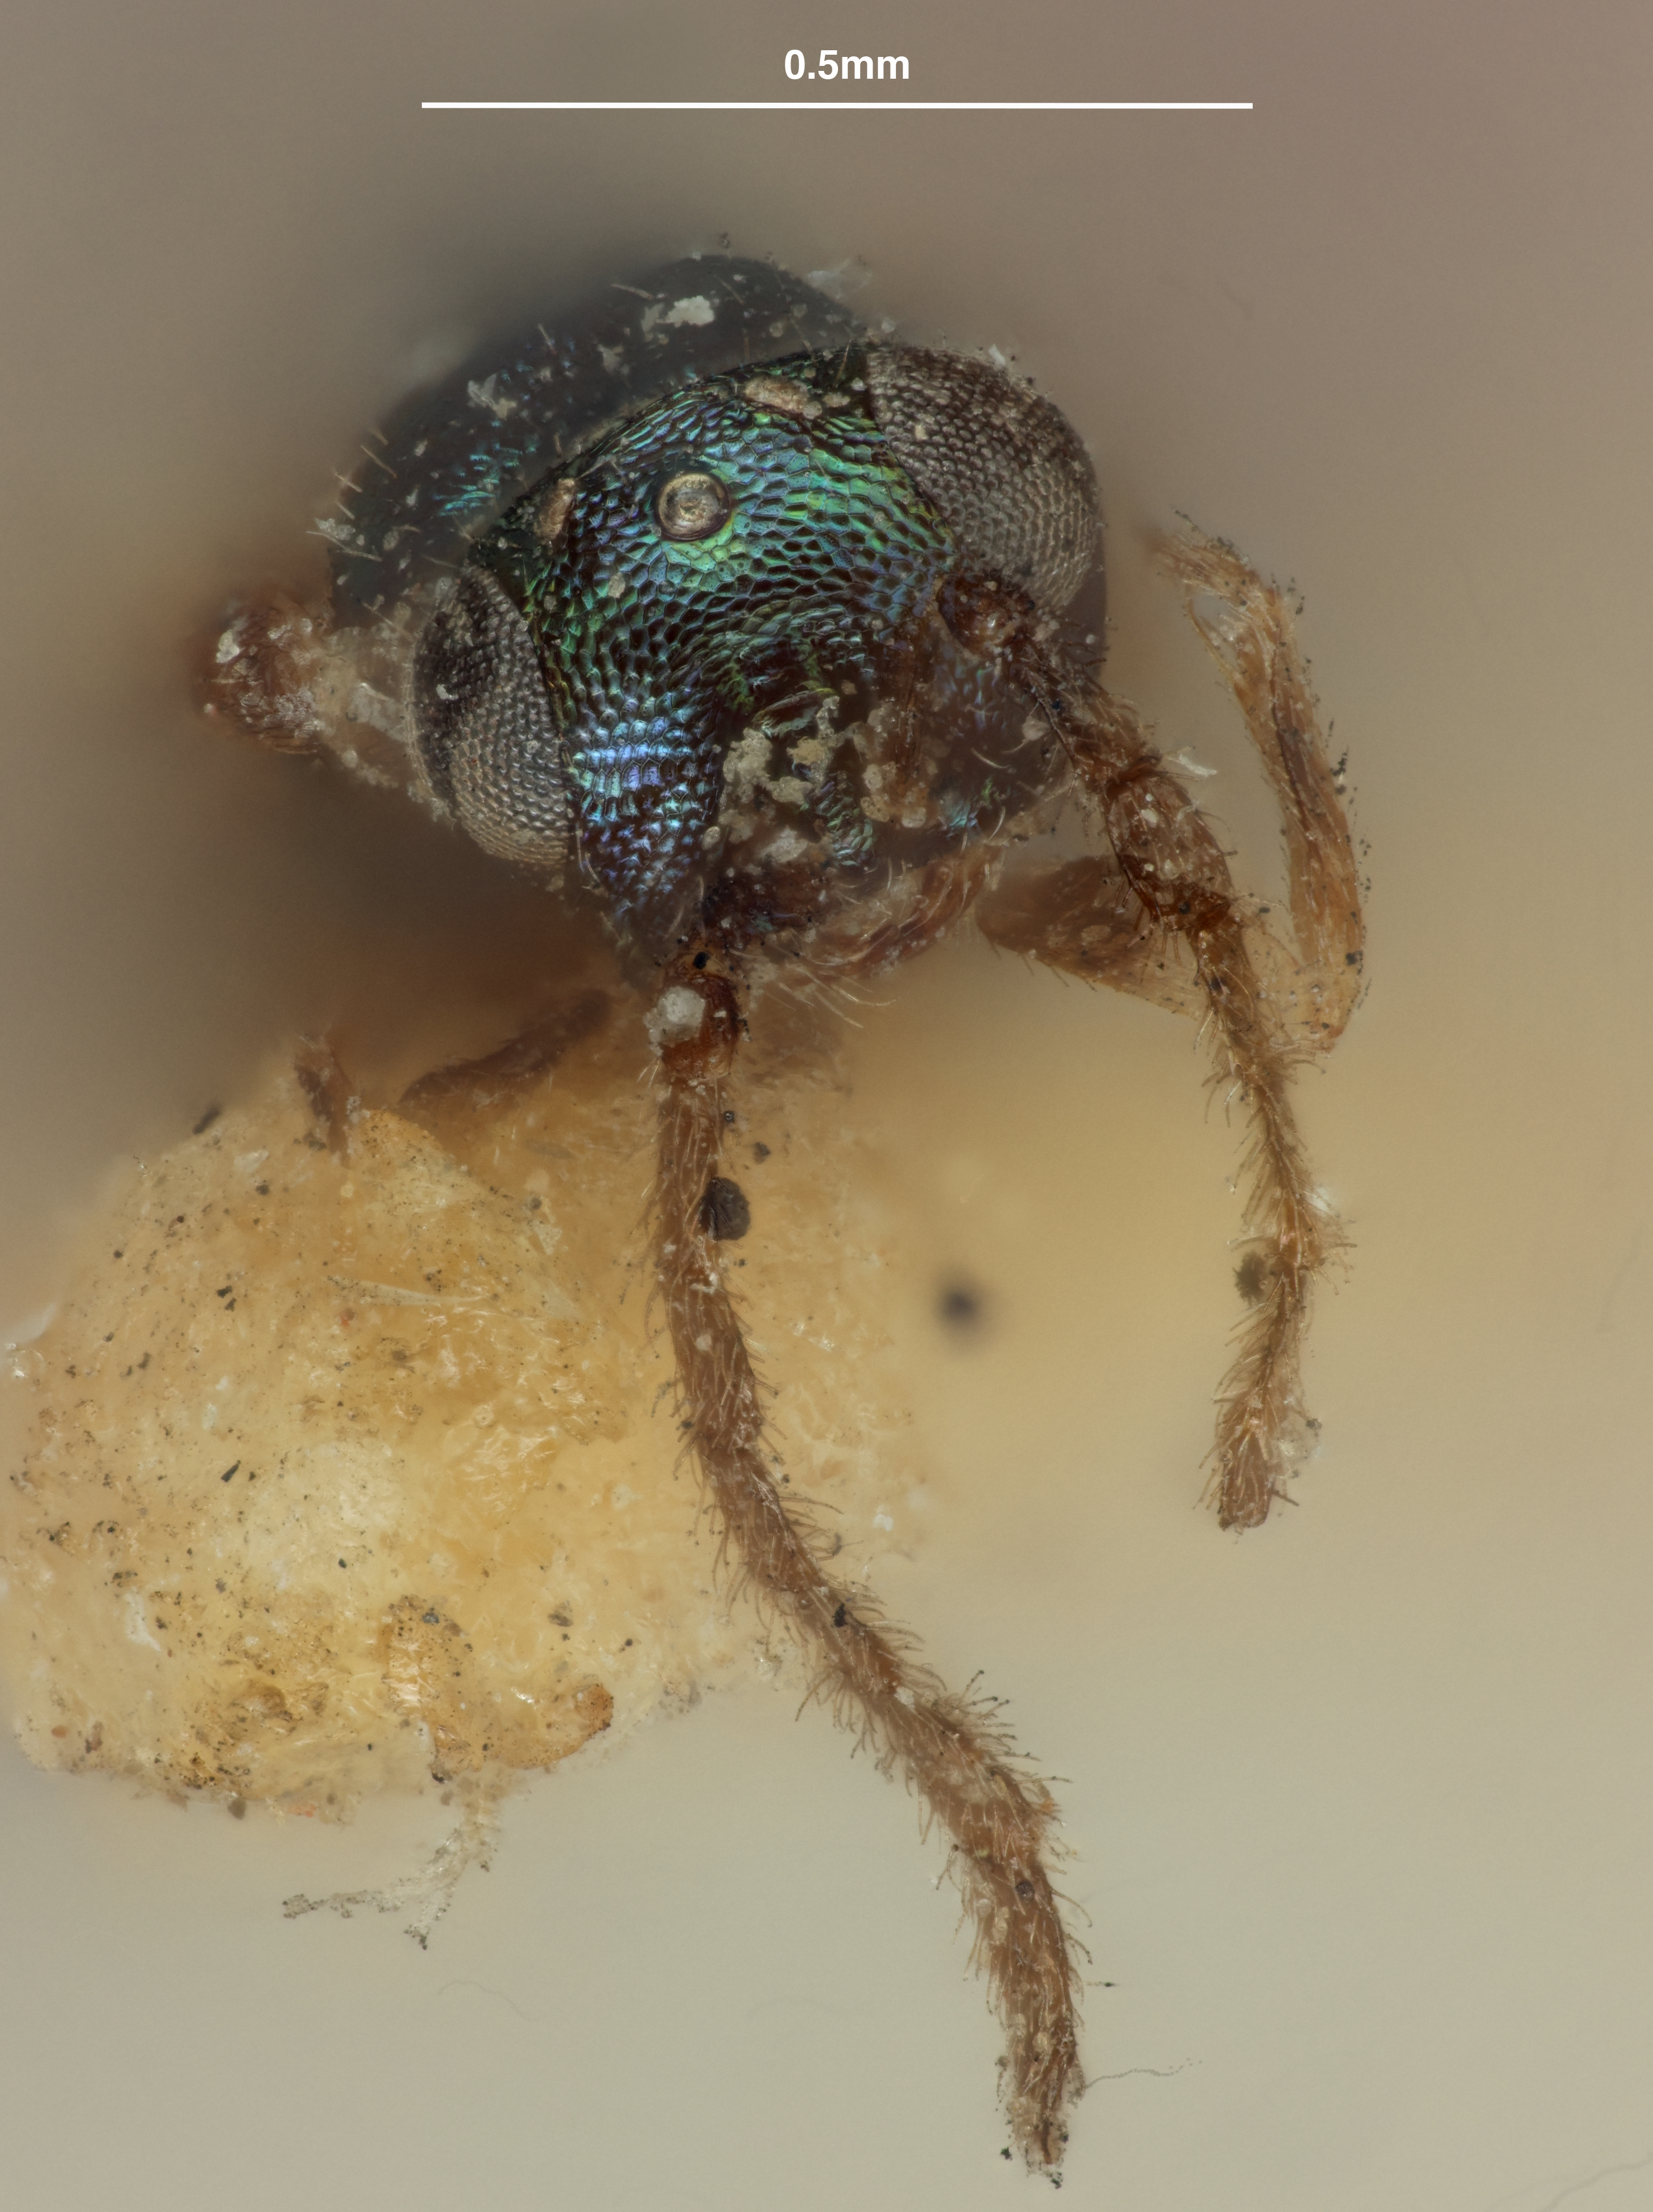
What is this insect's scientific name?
Copidosoma intermedium
